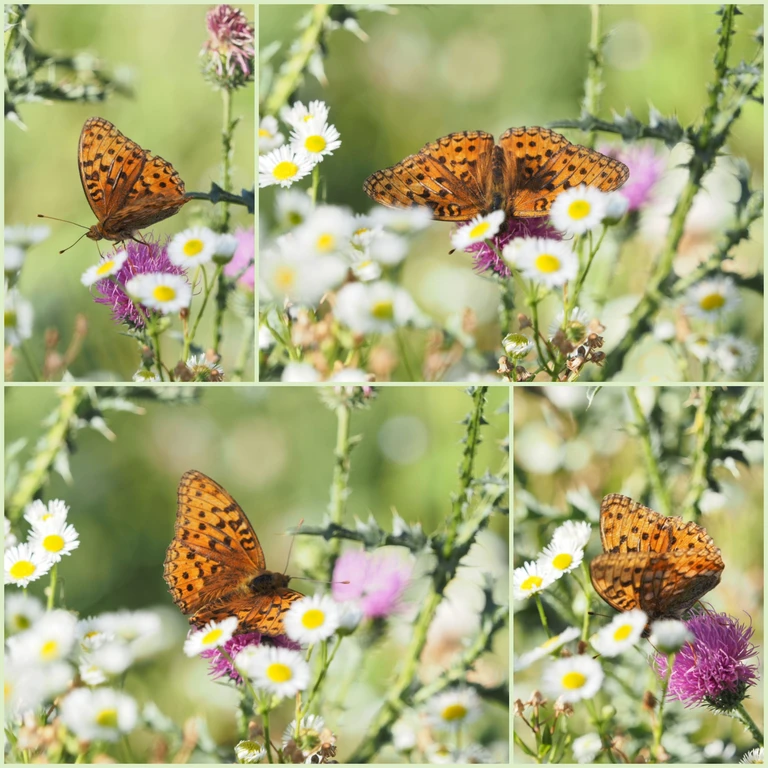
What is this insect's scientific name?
Fabriciana adippe
